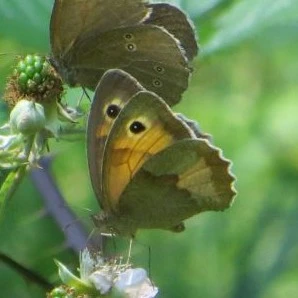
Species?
Maniola jurtina
